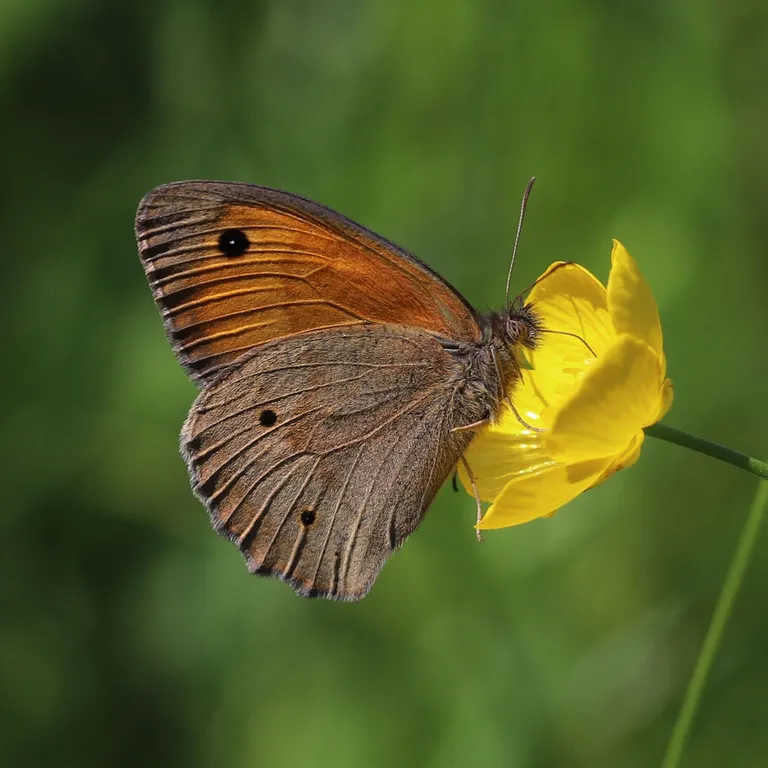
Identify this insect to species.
Maniola jurtina
